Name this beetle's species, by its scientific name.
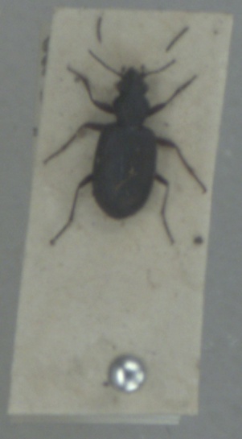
Bembidion punctulatum
